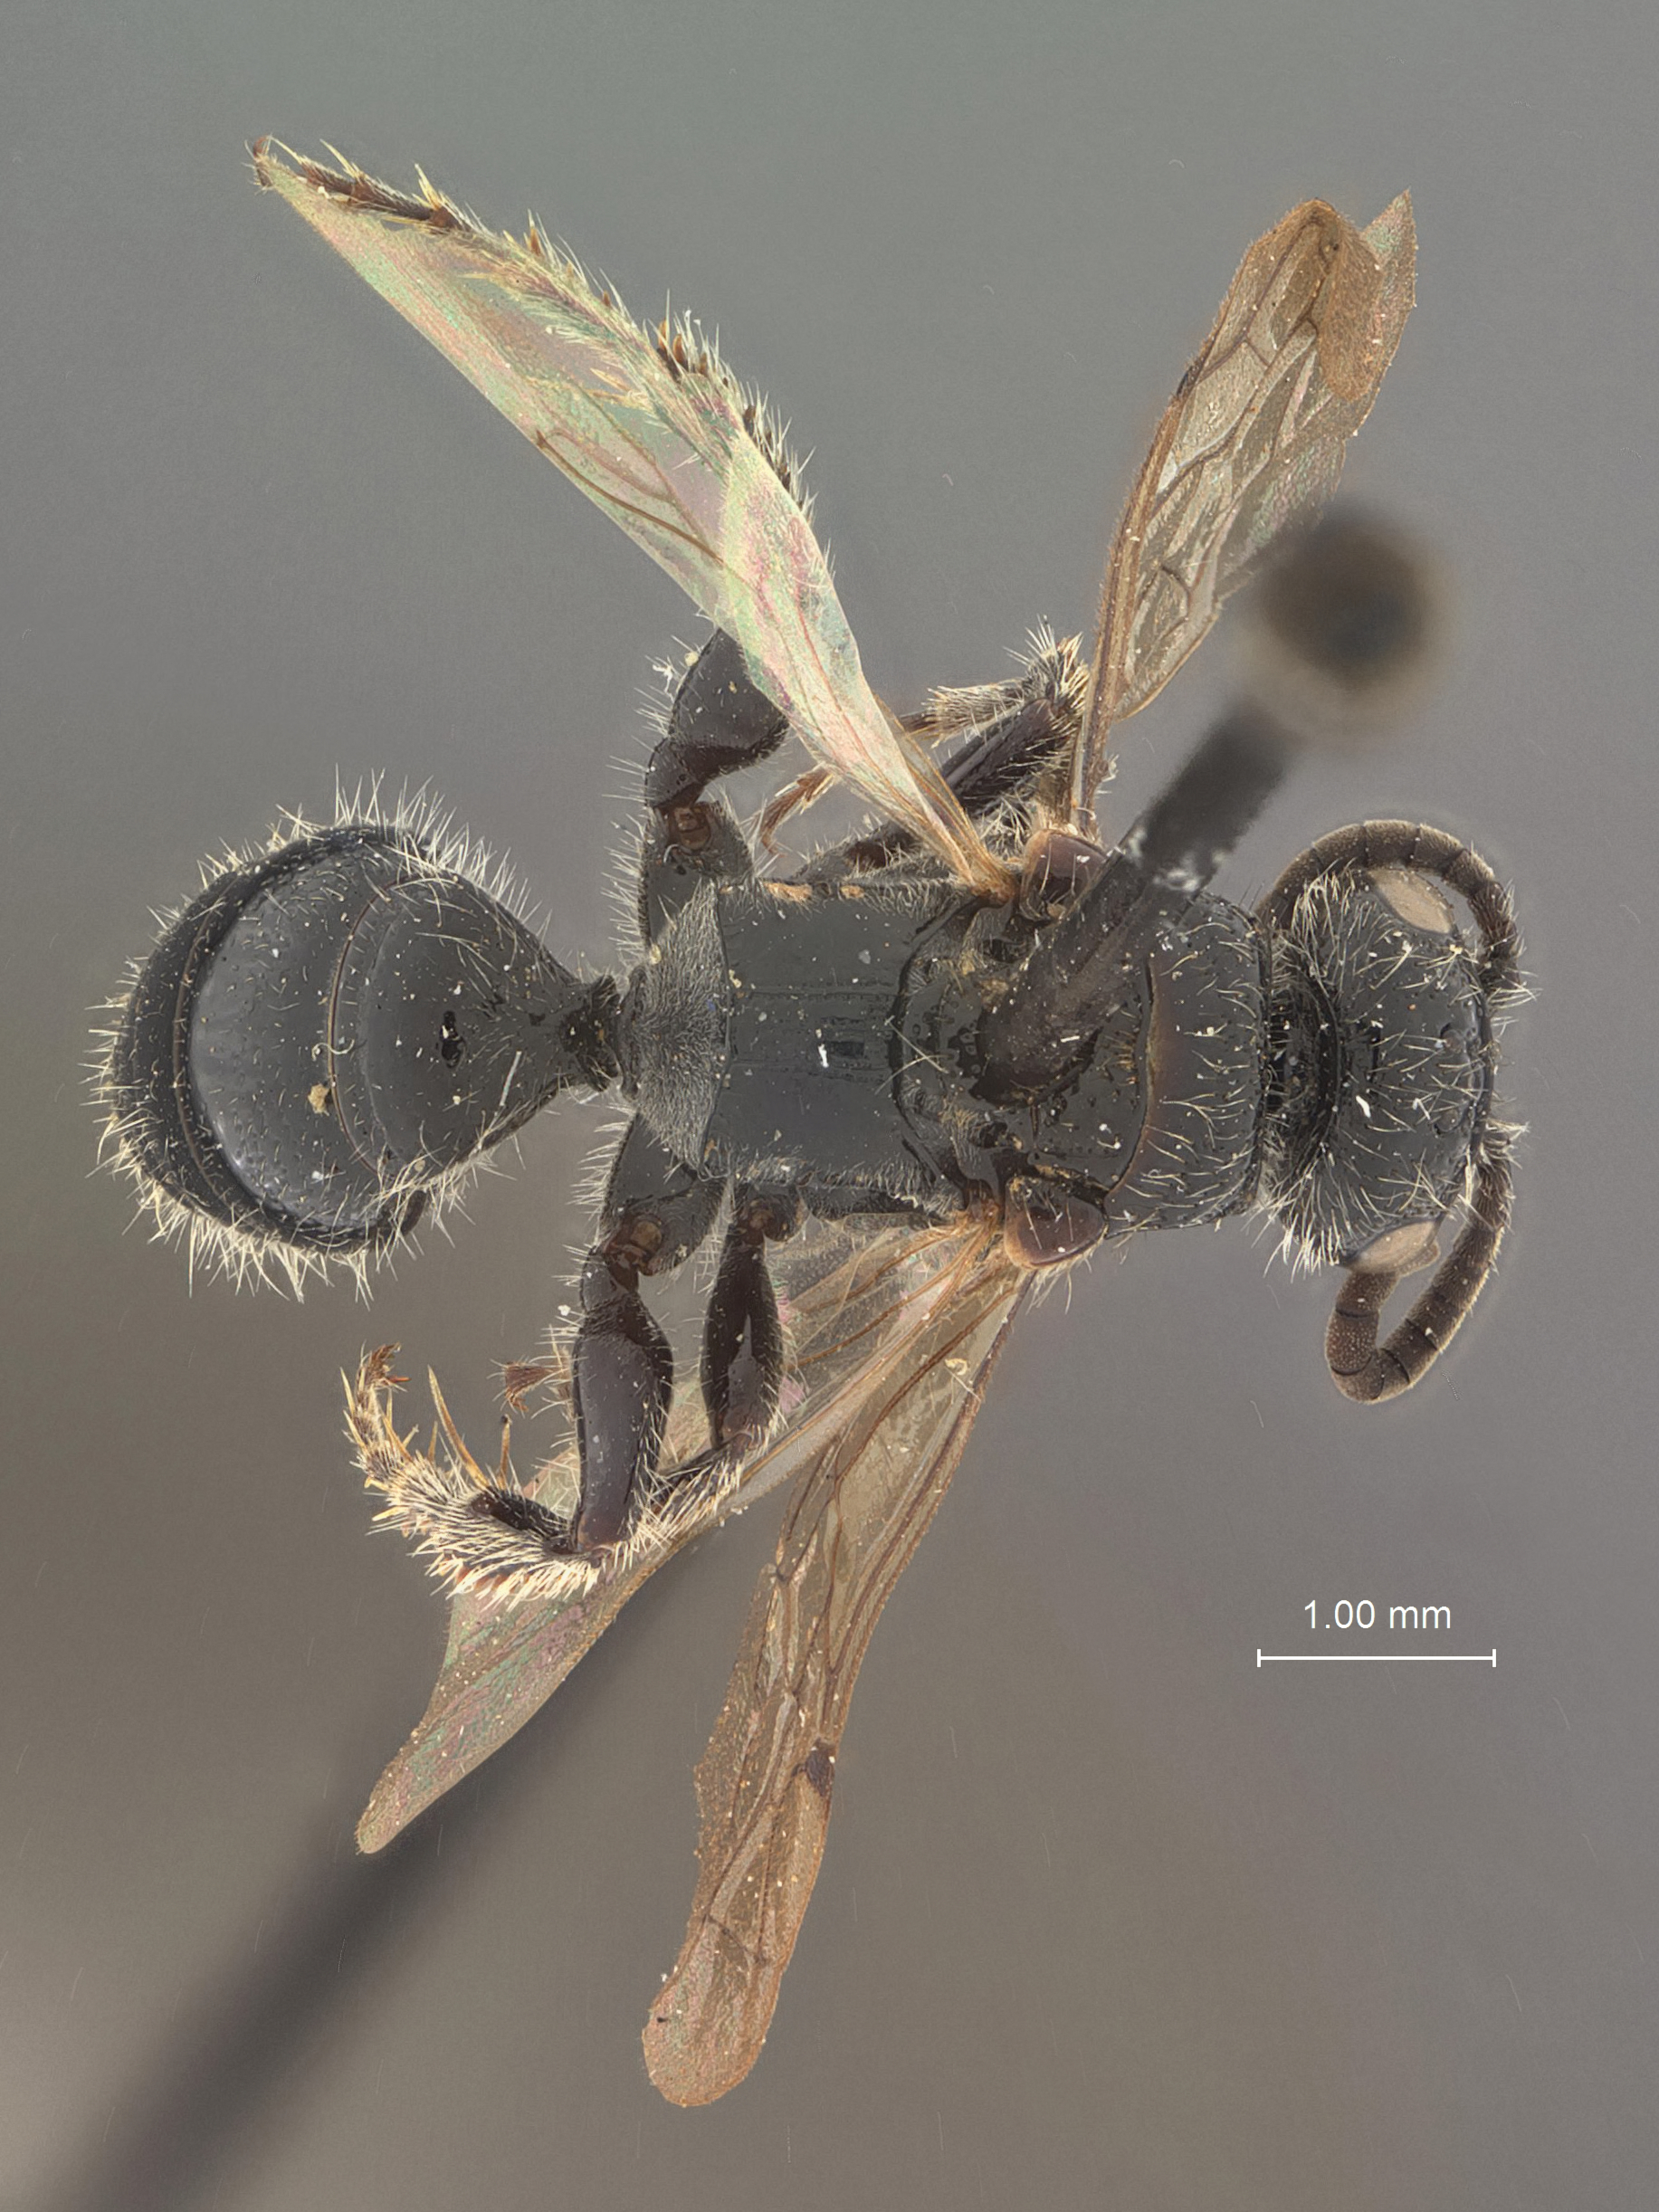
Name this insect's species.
Tiphia lawrencei
